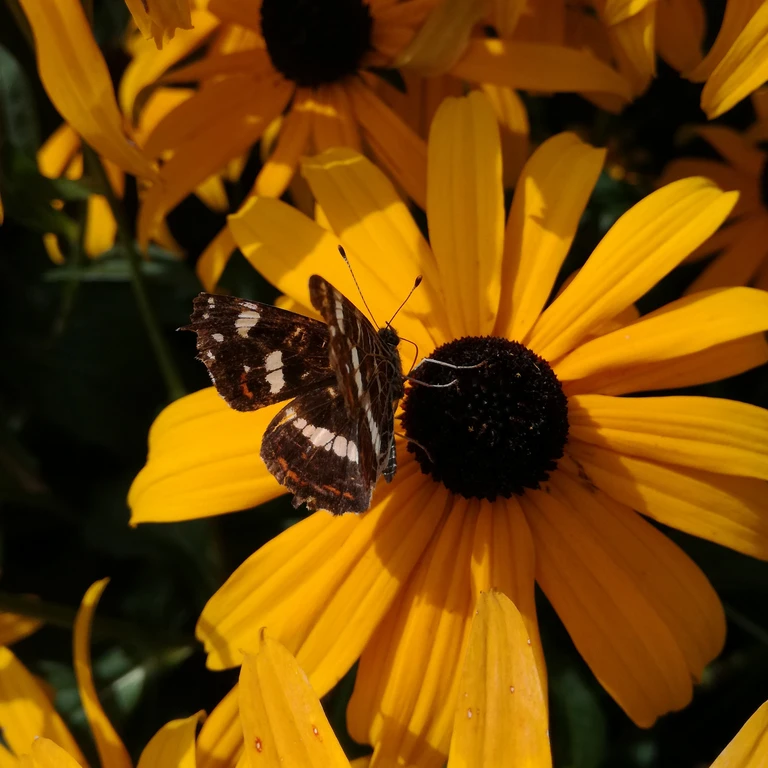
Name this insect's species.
Araschnia levana
